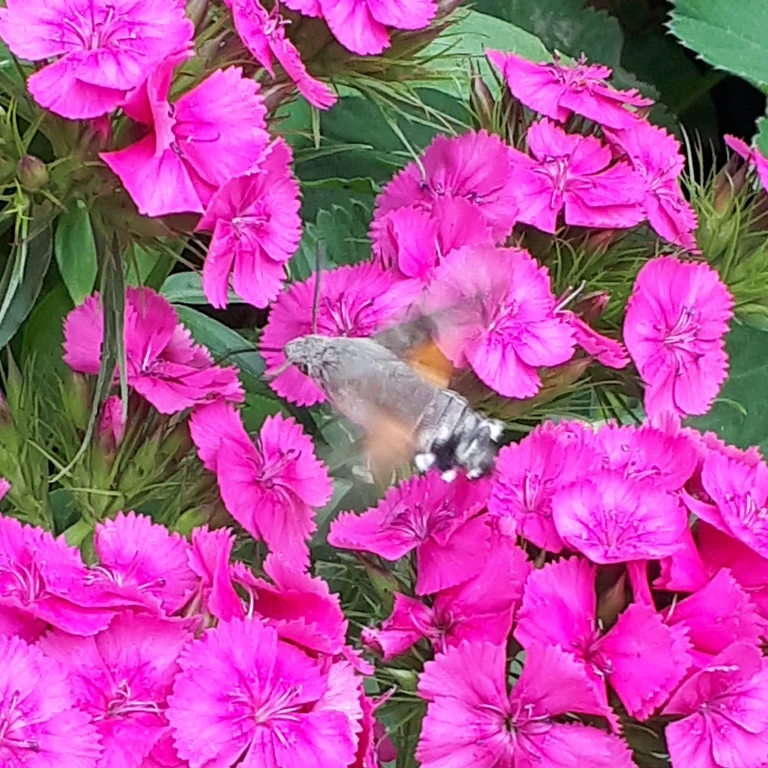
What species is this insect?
Macroglossum stellatarum
